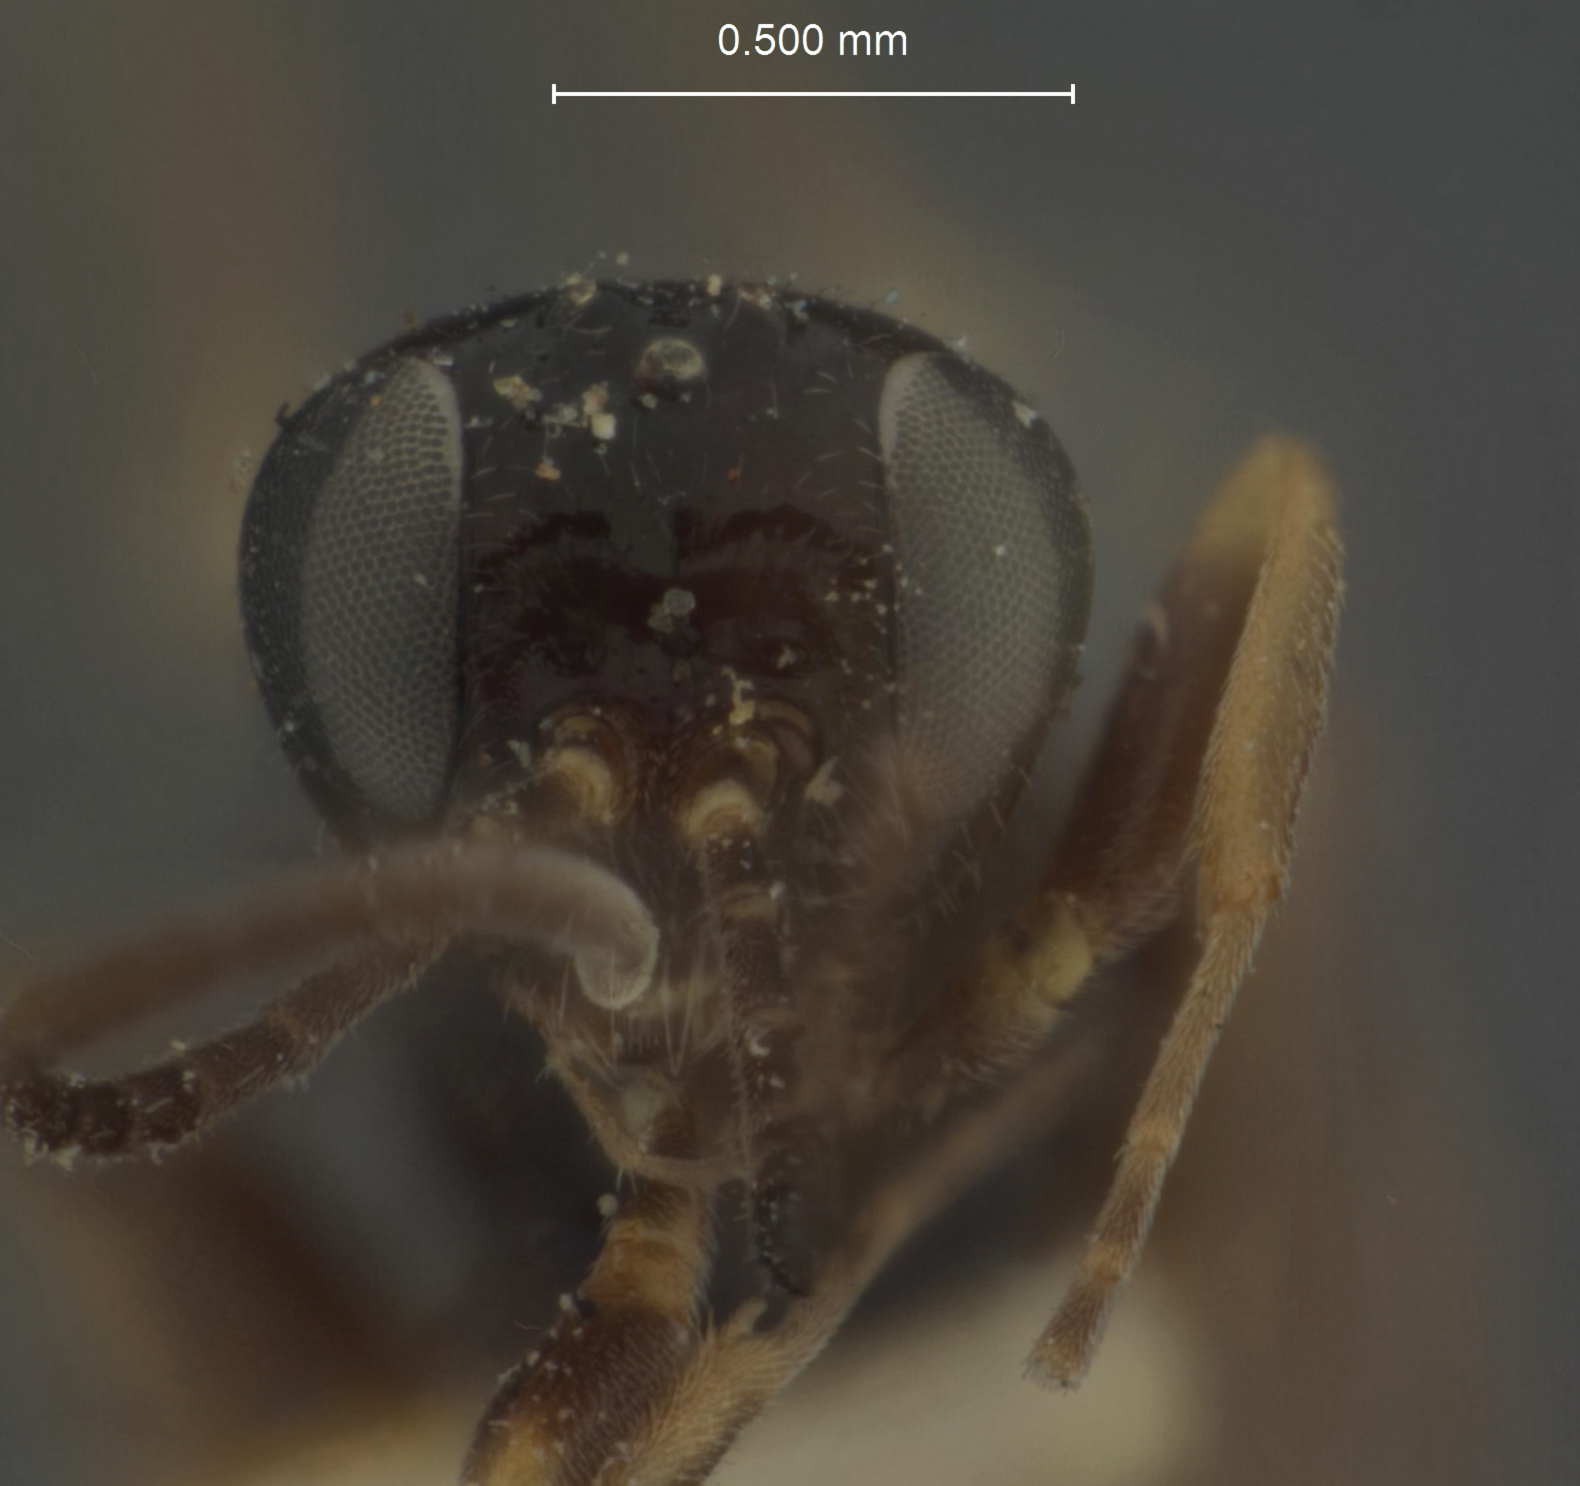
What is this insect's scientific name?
Hemiteles columbianus
